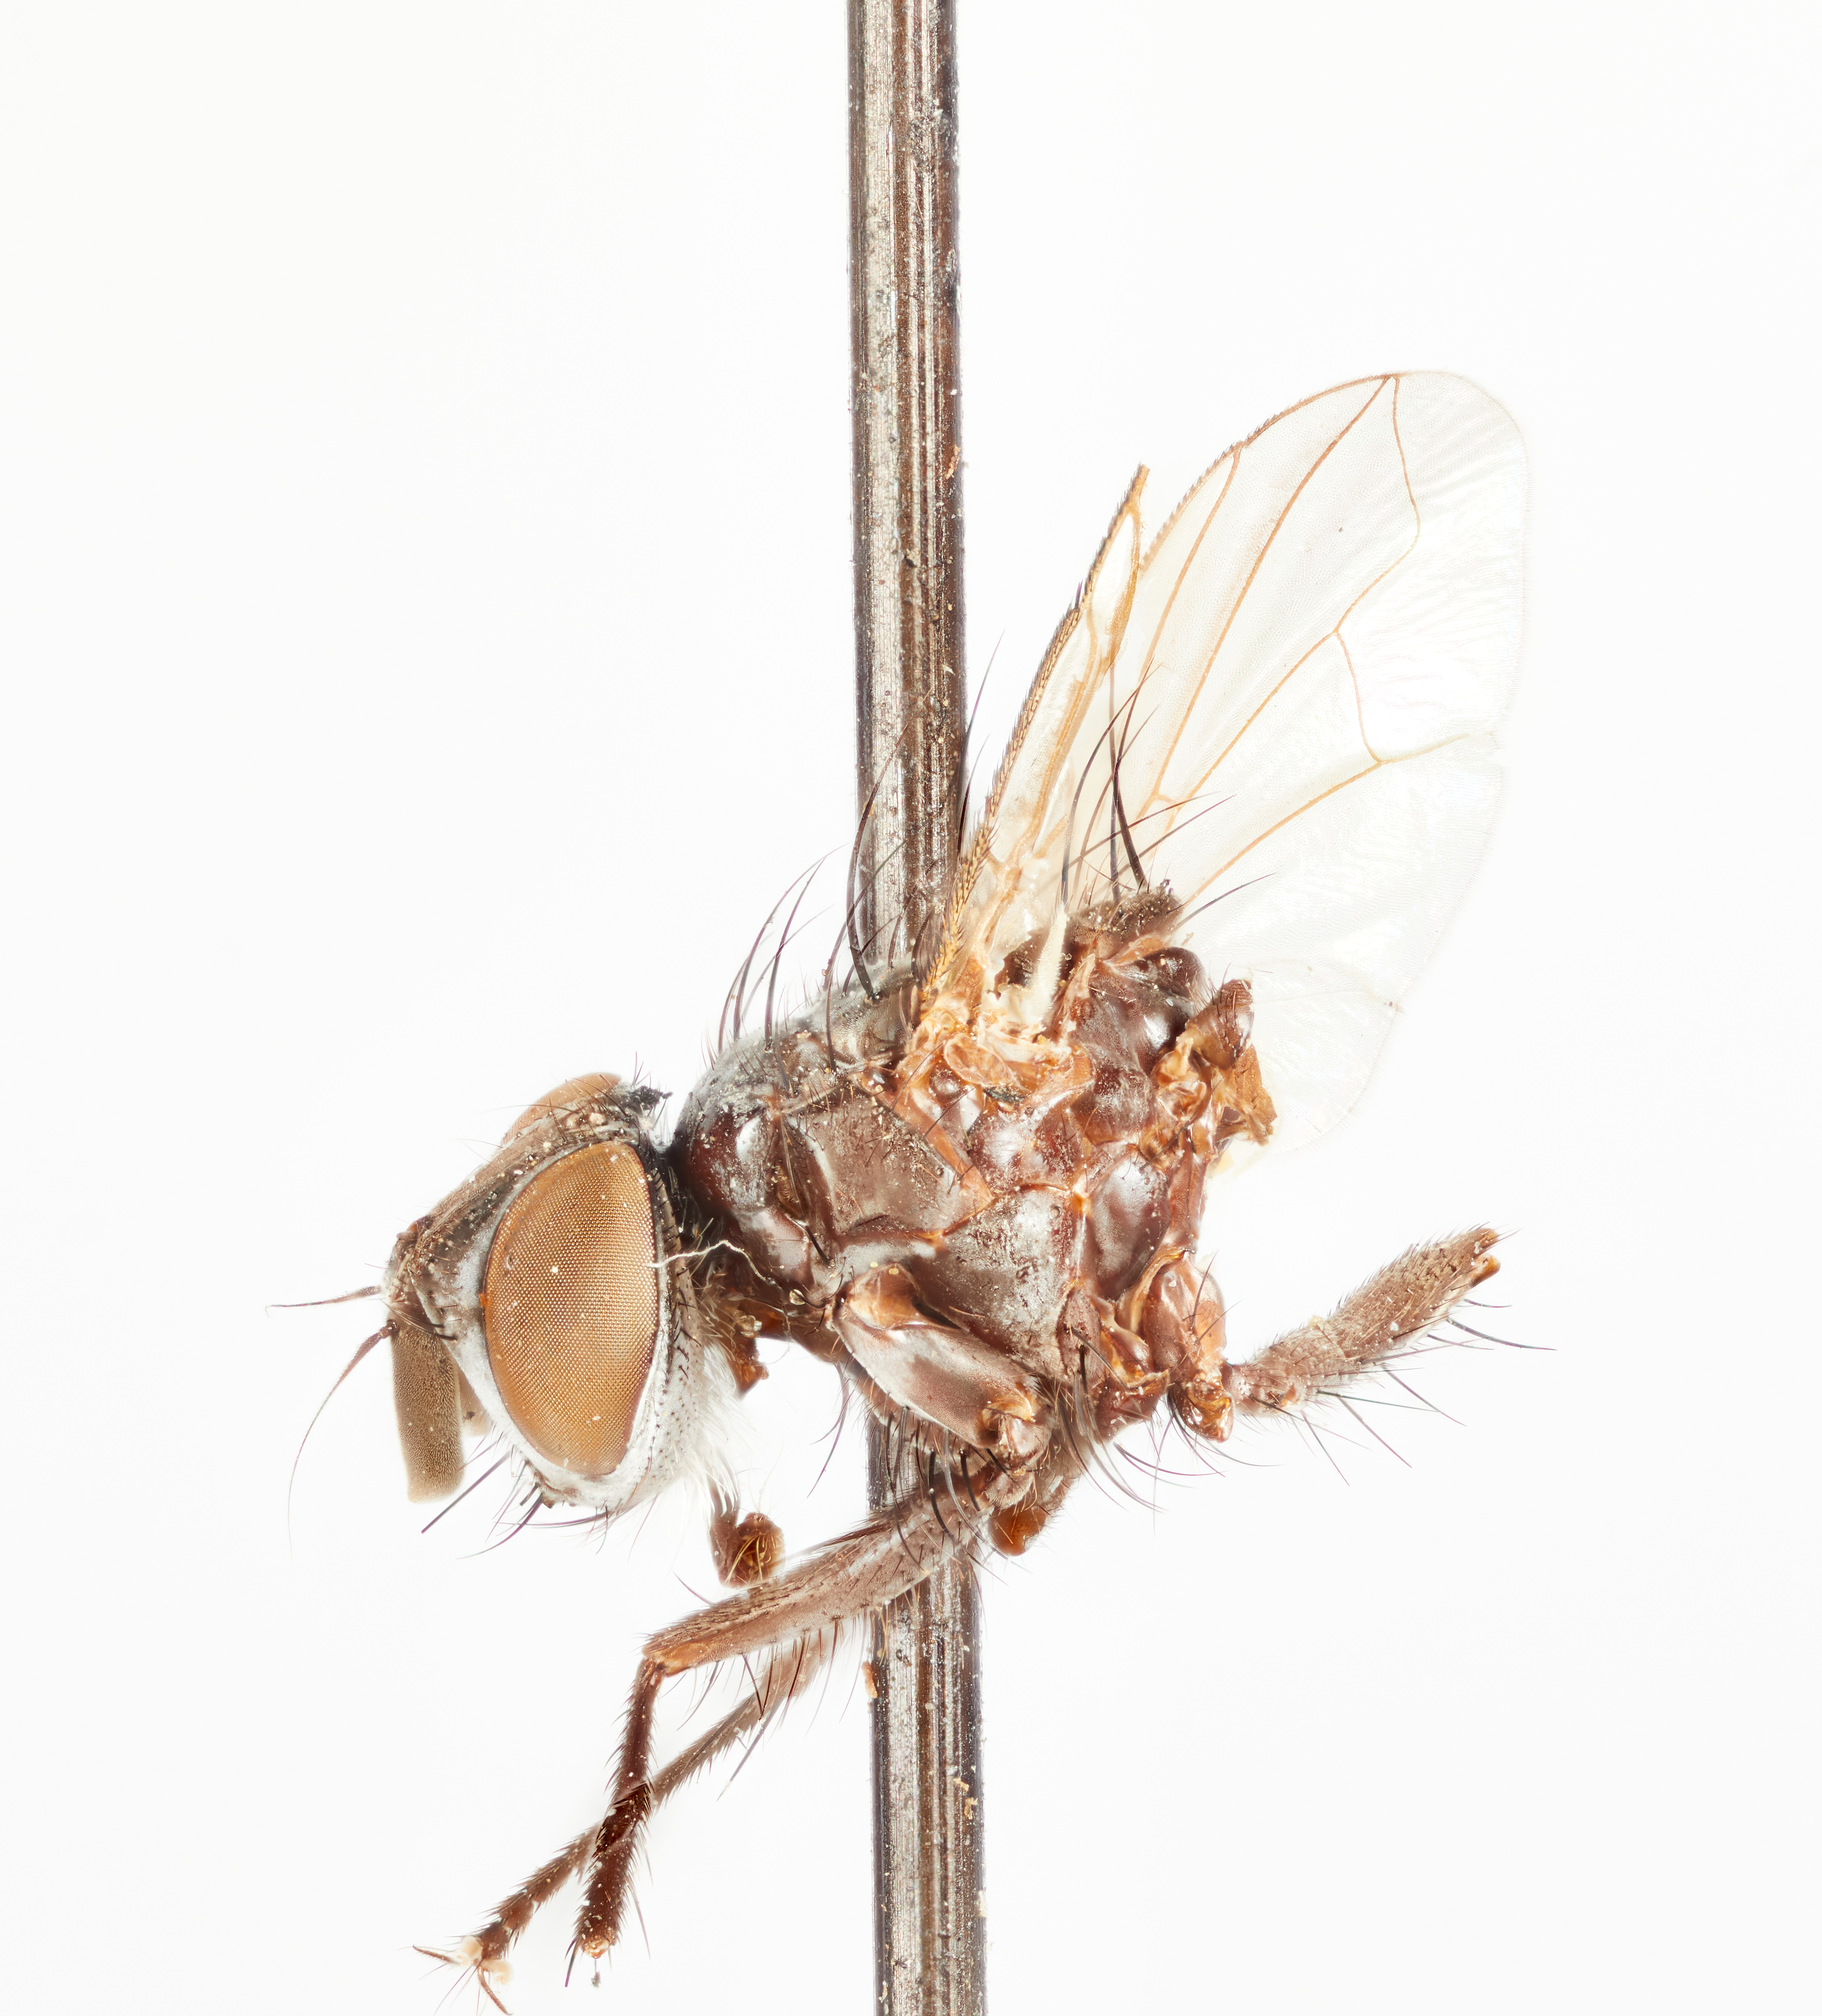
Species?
Masicera exilis
